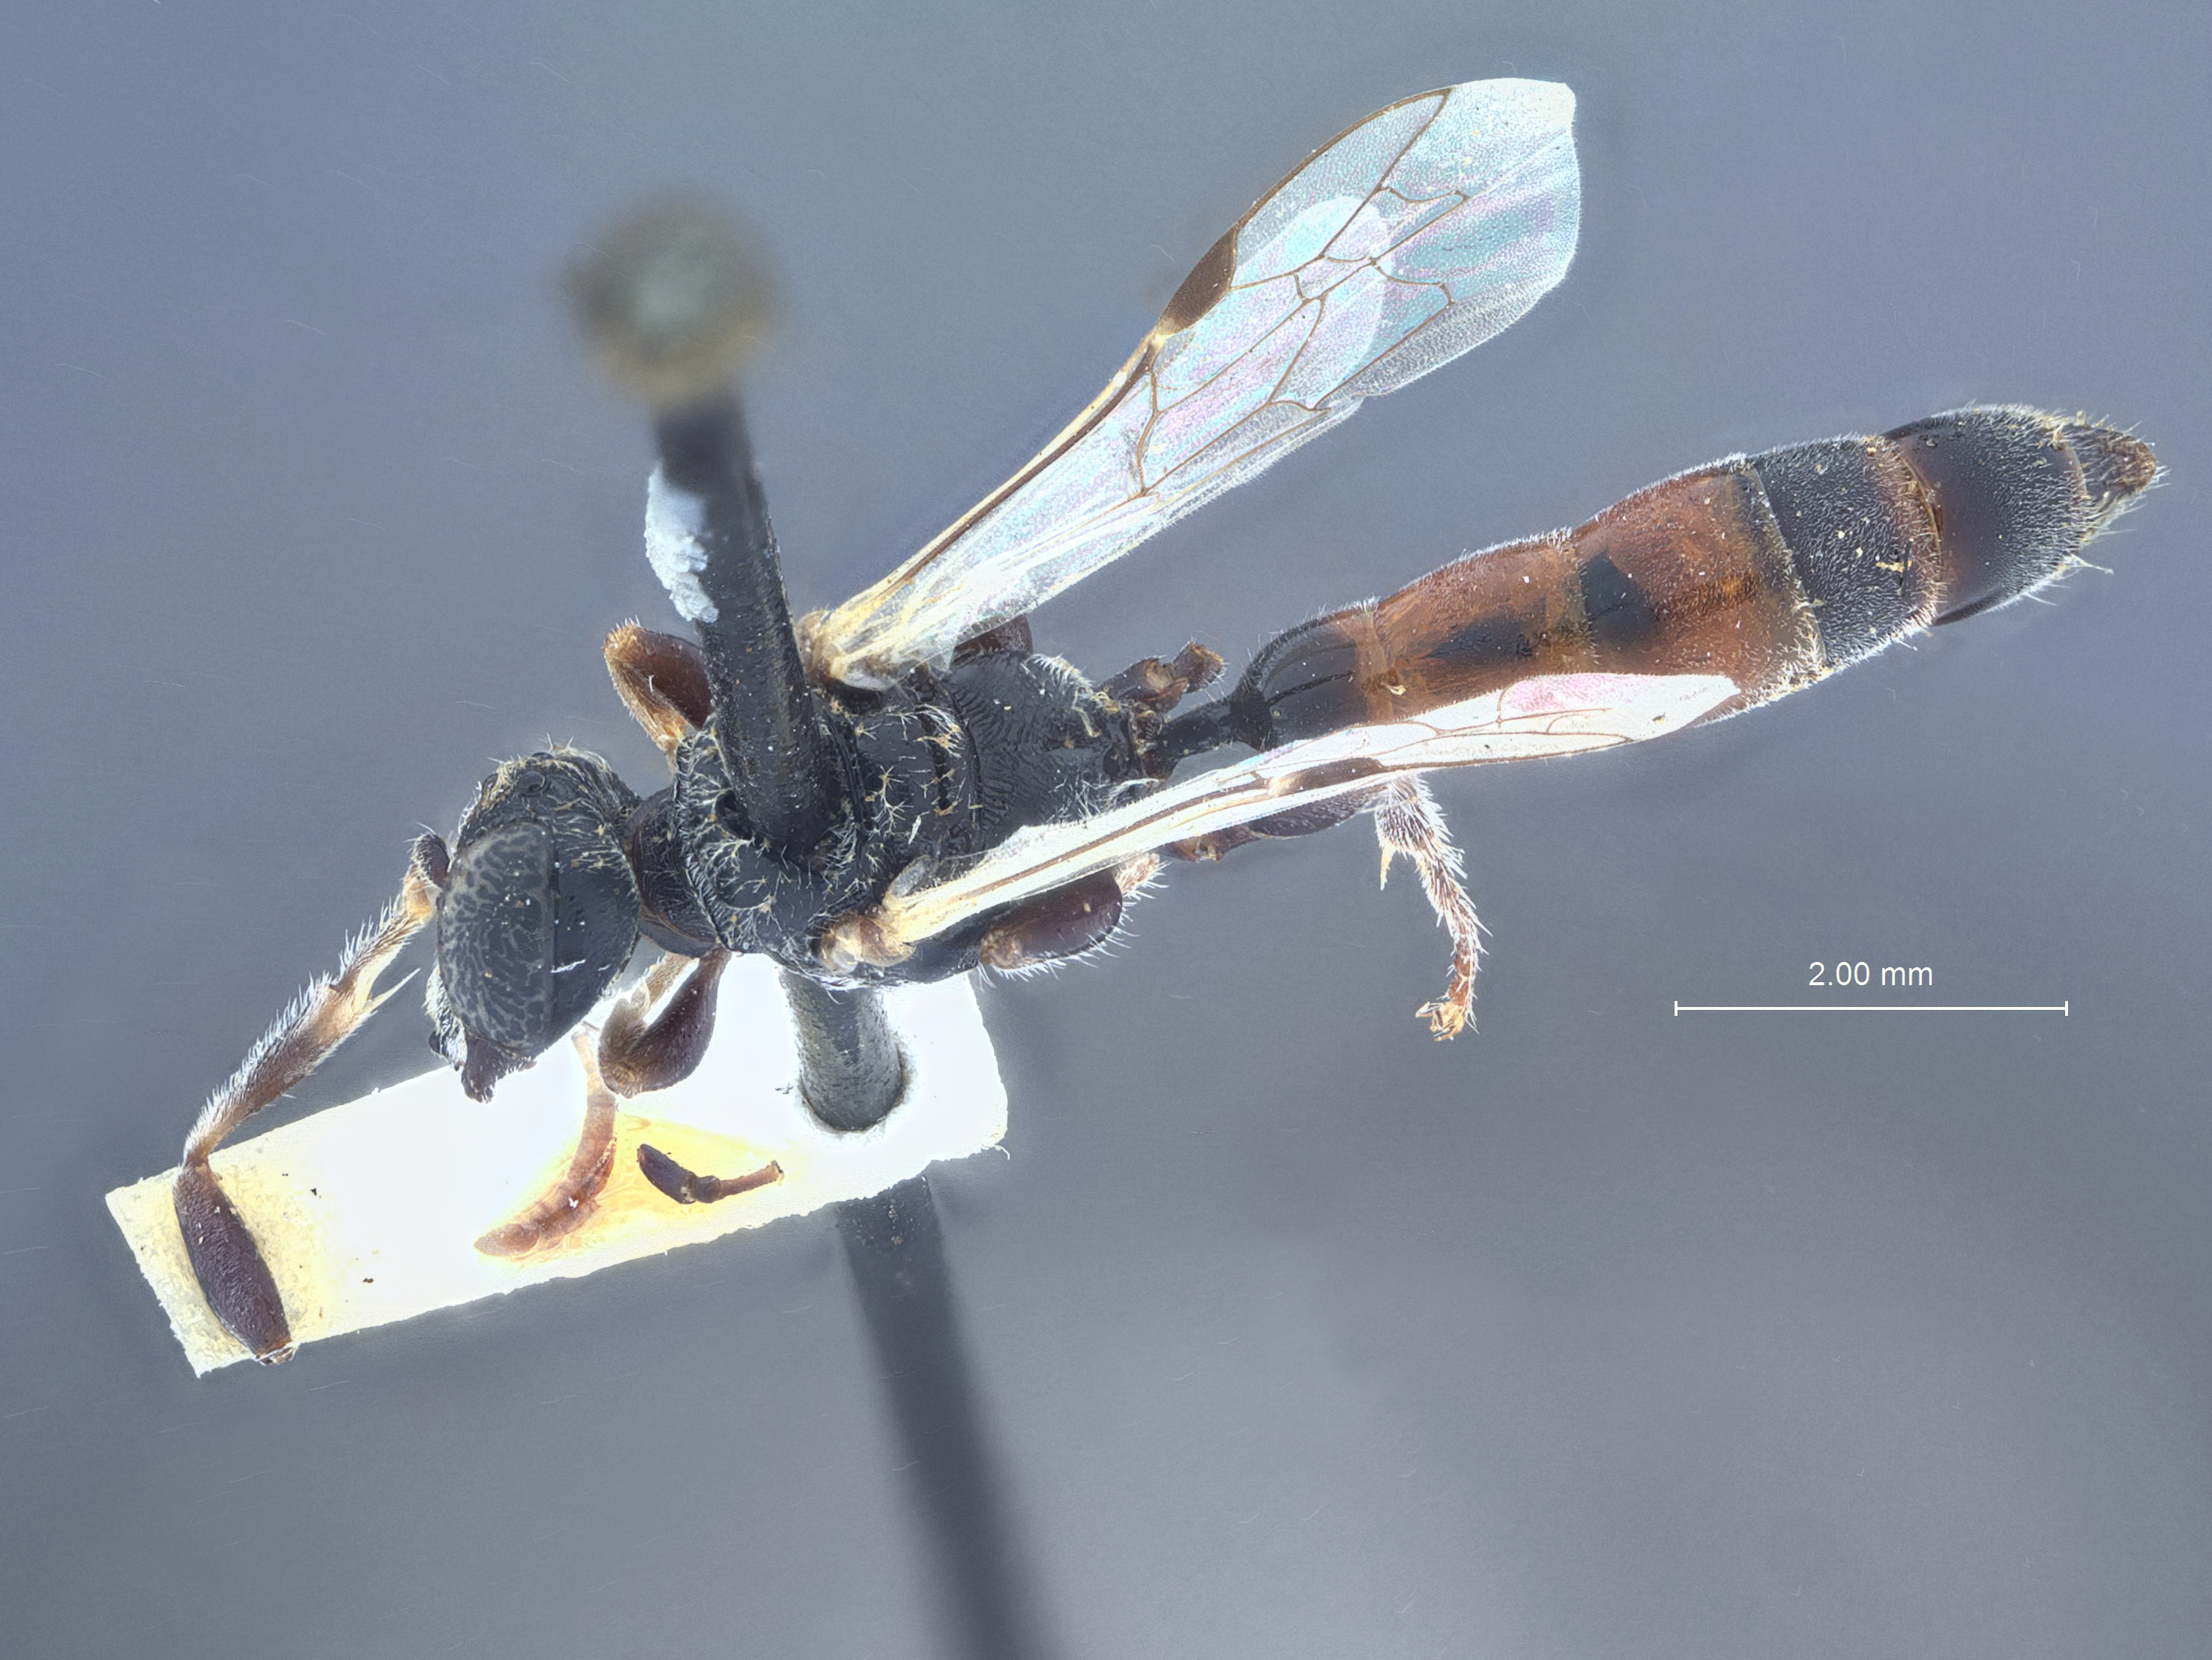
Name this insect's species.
Mimesa coquilletti
